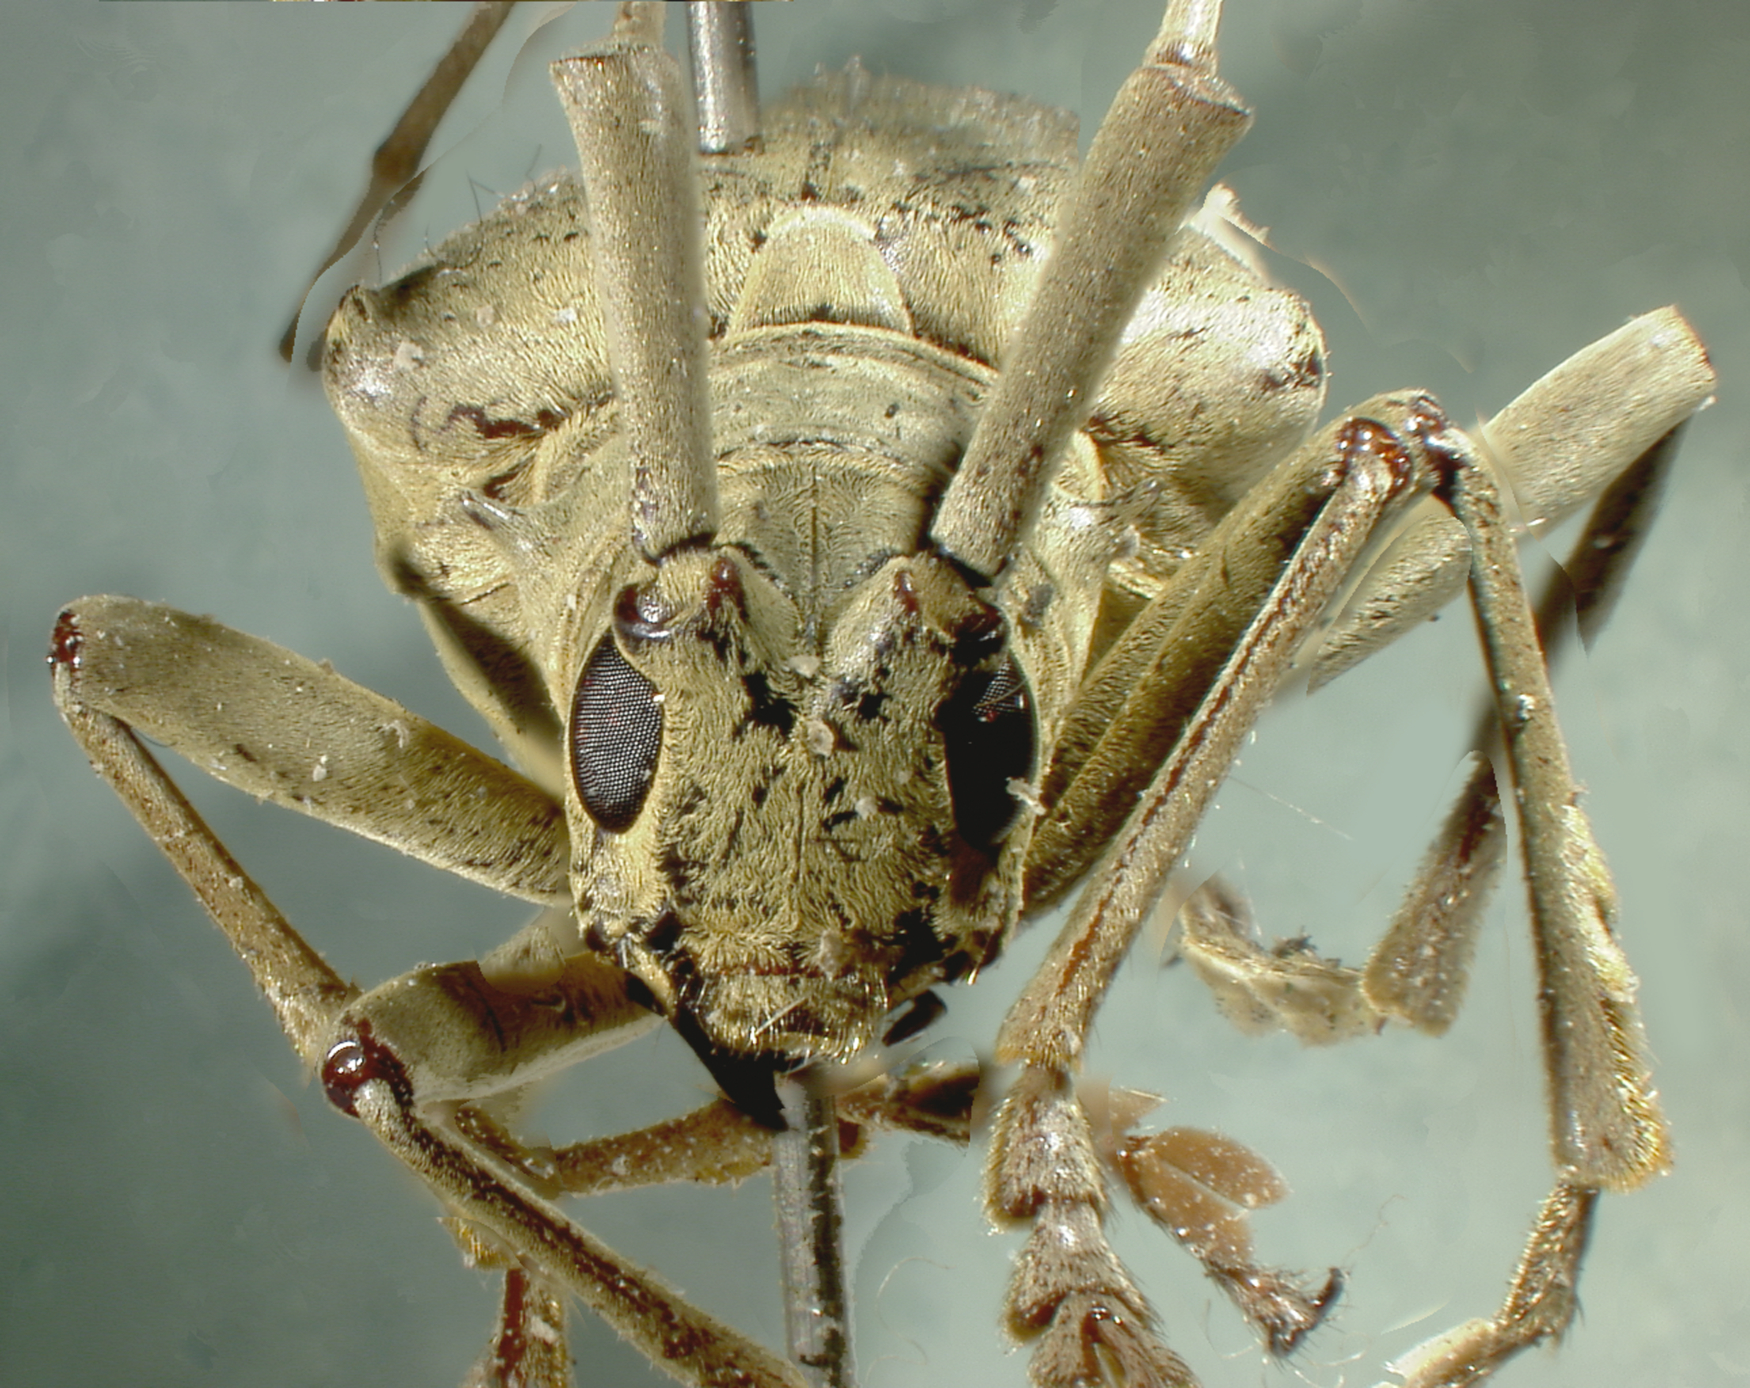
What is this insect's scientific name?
Vitticereopsius vittipennis (also Epepeotes vittipennis)
